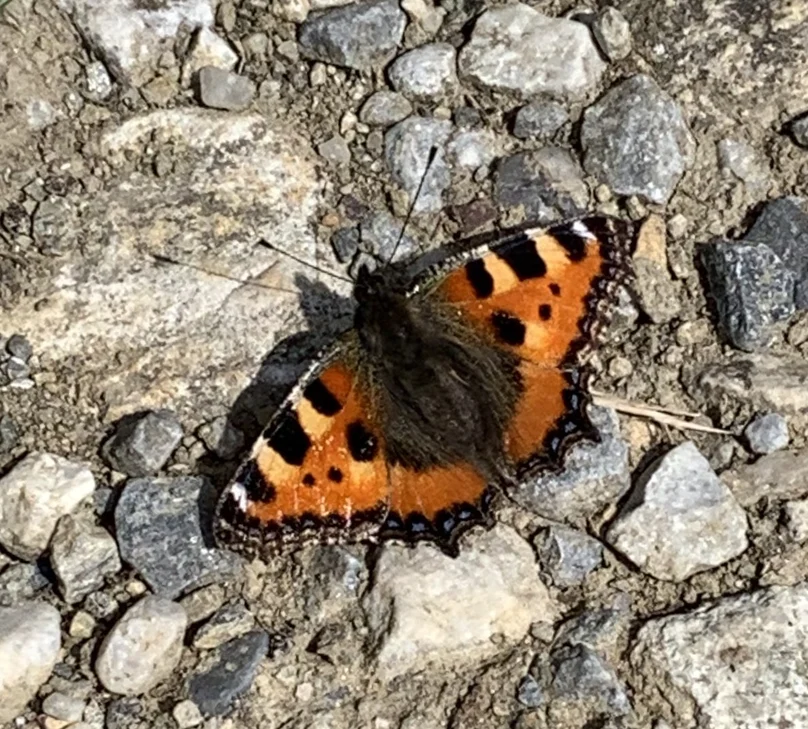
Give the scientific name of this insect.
Aglais urticae
